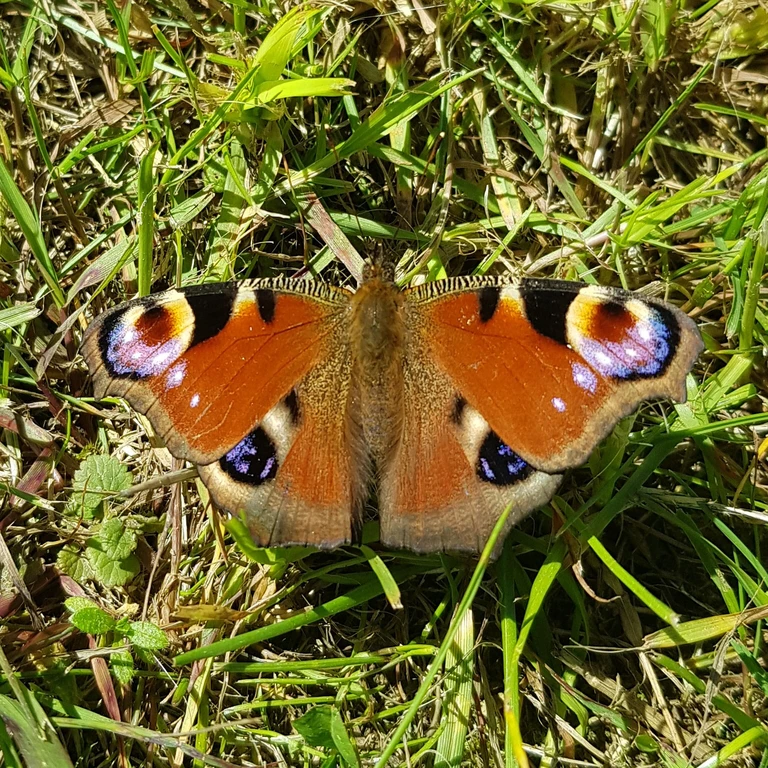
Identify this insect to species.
Aglais io
